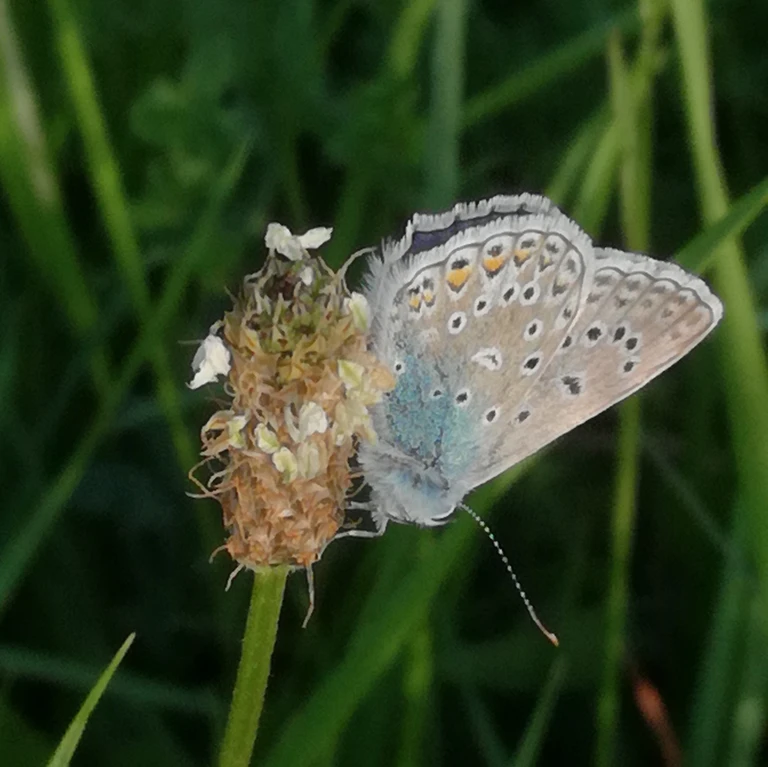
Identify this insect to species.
Polyommatus icarus
